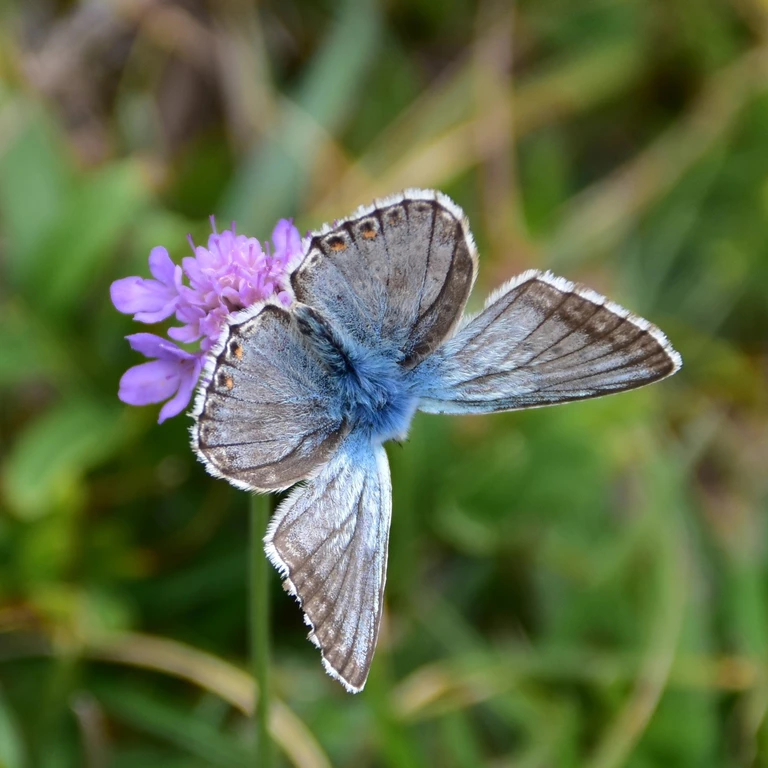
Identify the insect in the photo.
Lysandra coridon
